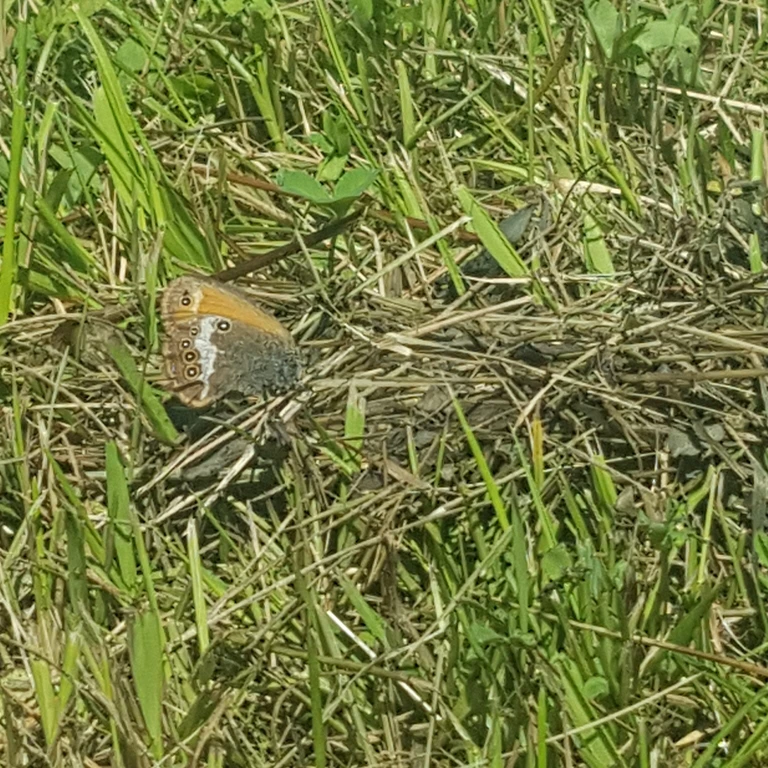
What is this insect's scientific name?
Coenonympha arcania
